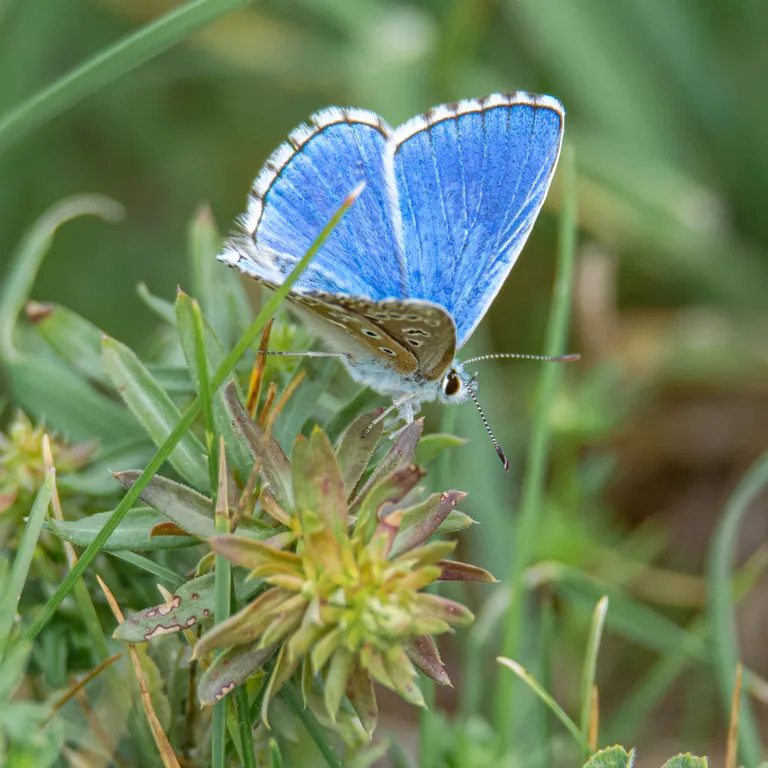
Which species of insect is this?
Lysandra bellargus
